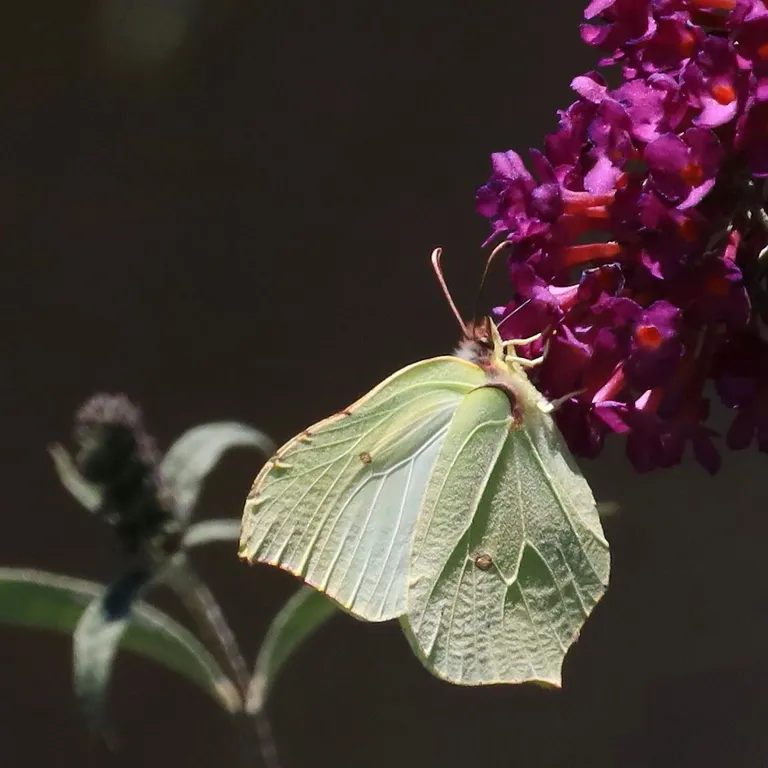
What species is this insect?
Gonepteryx rhamni
